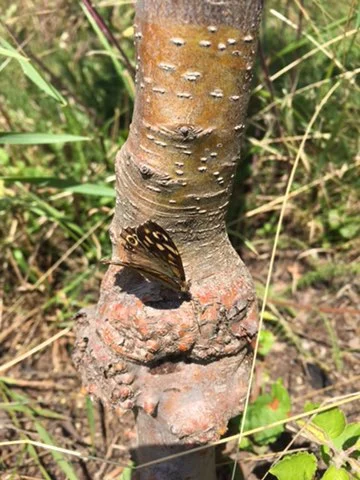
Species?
Pararge aegeria
